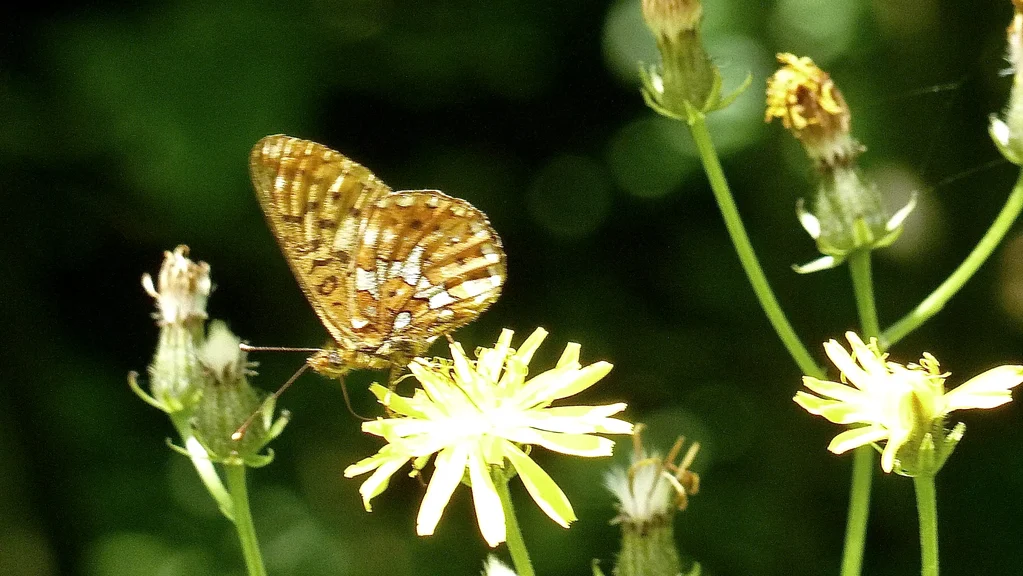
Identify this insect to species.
Boloria euphrosyne (also Clossiana euphrosyne)
